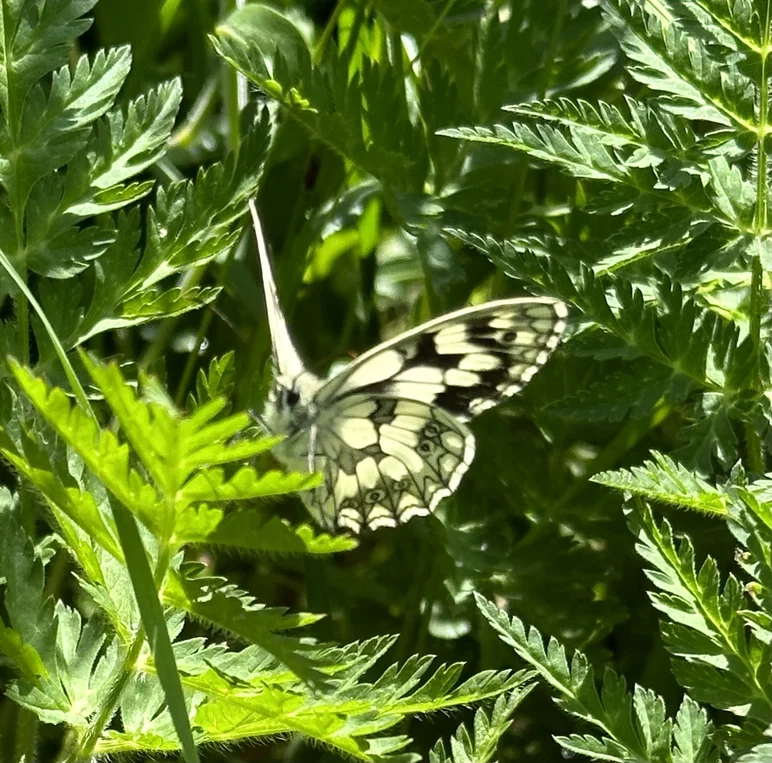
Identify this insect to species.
Melanargia galathea
